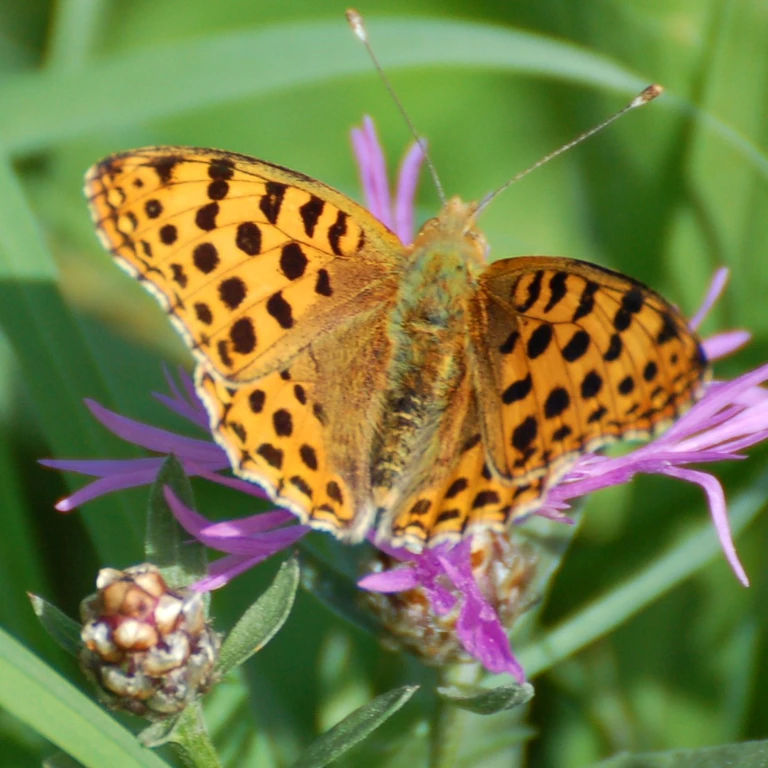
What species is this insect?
Issoria lathonia
